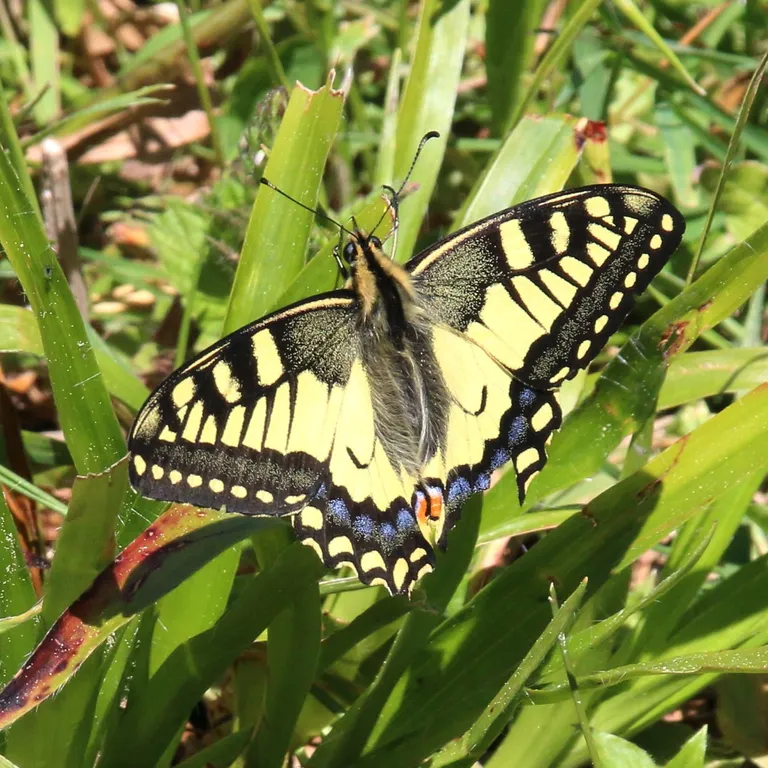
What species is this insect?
Papilio machaon
